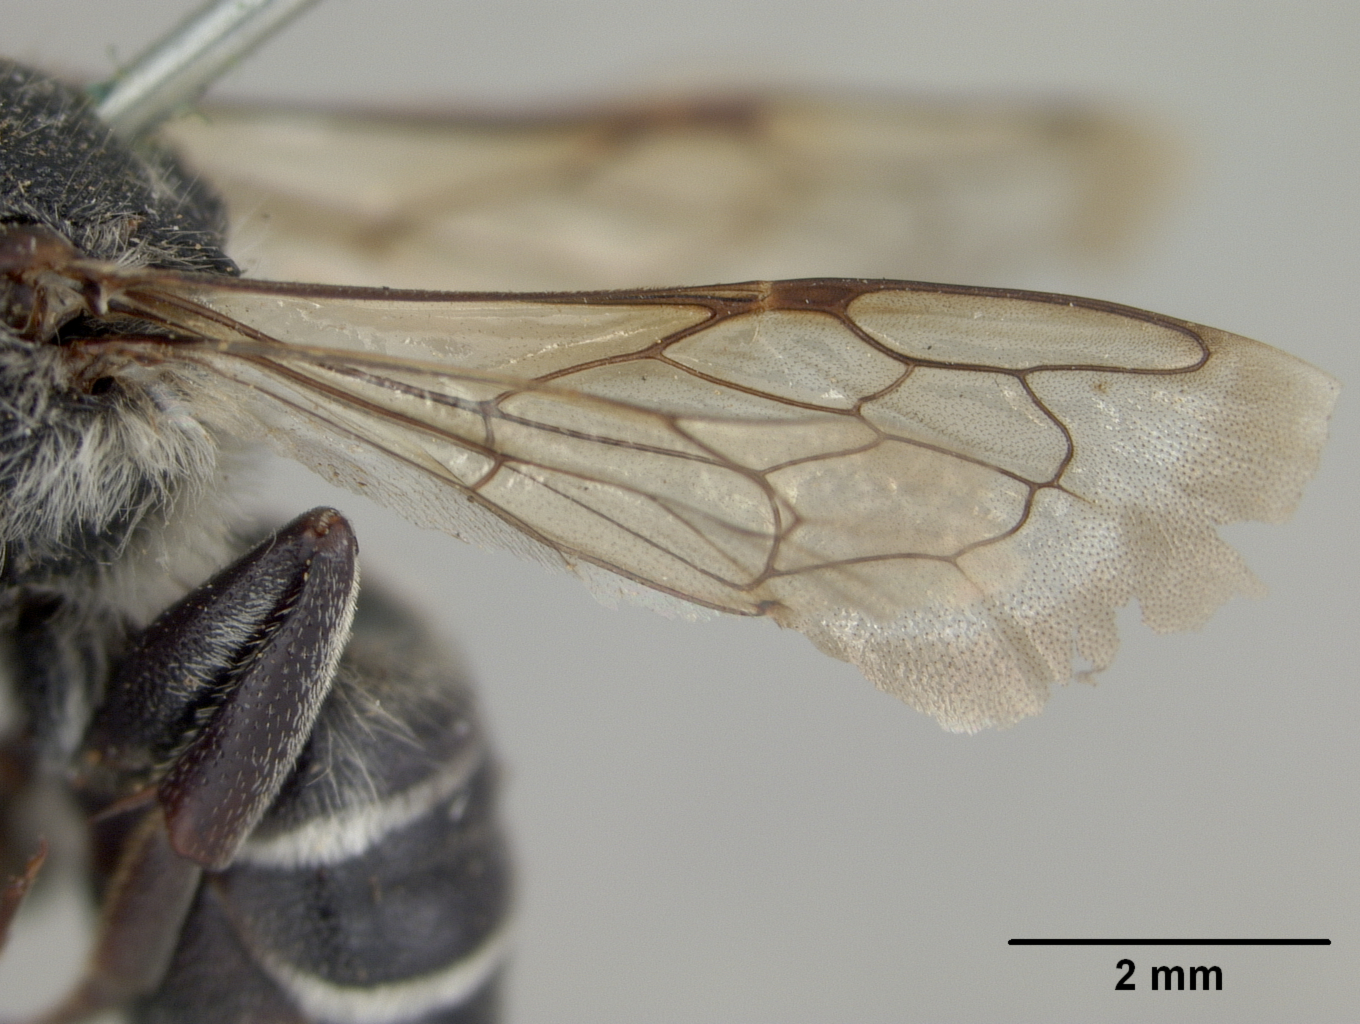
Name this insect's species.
Coelioxys porterae
